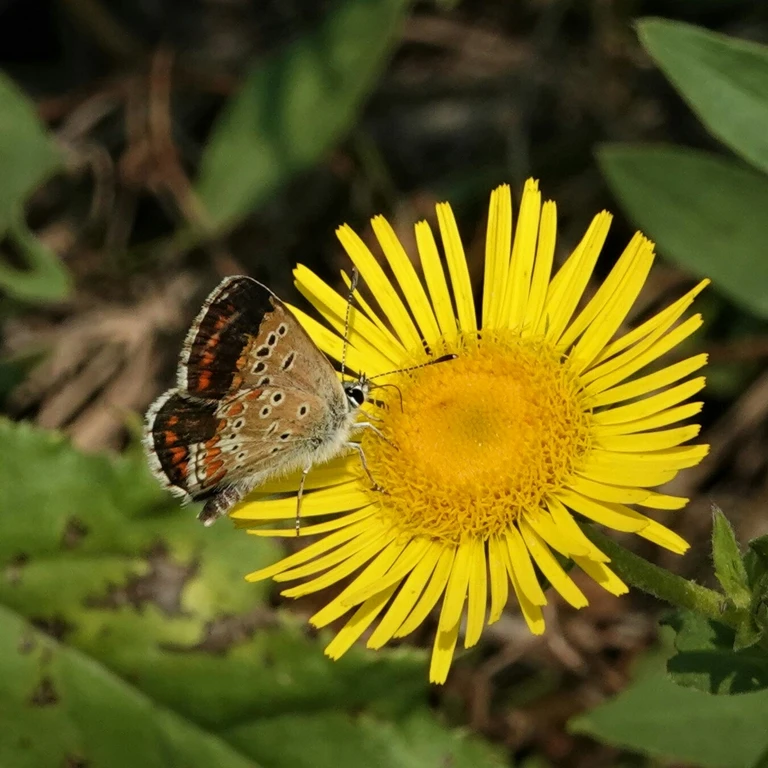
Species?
Aricia agestis/artaxerxes
